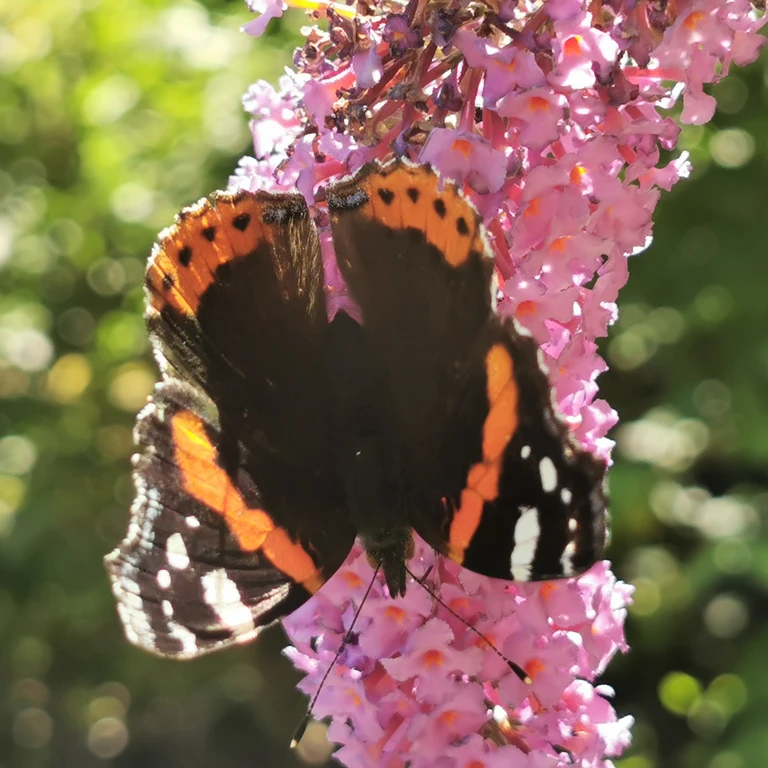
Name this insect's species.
Vanessa atalanta
